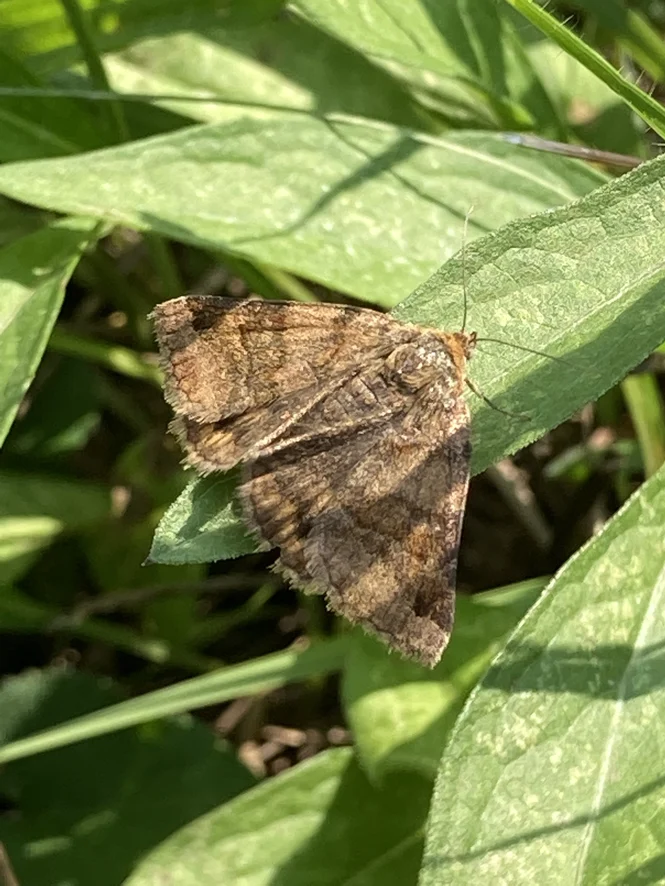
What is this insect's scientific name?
Euclidia glyphica
